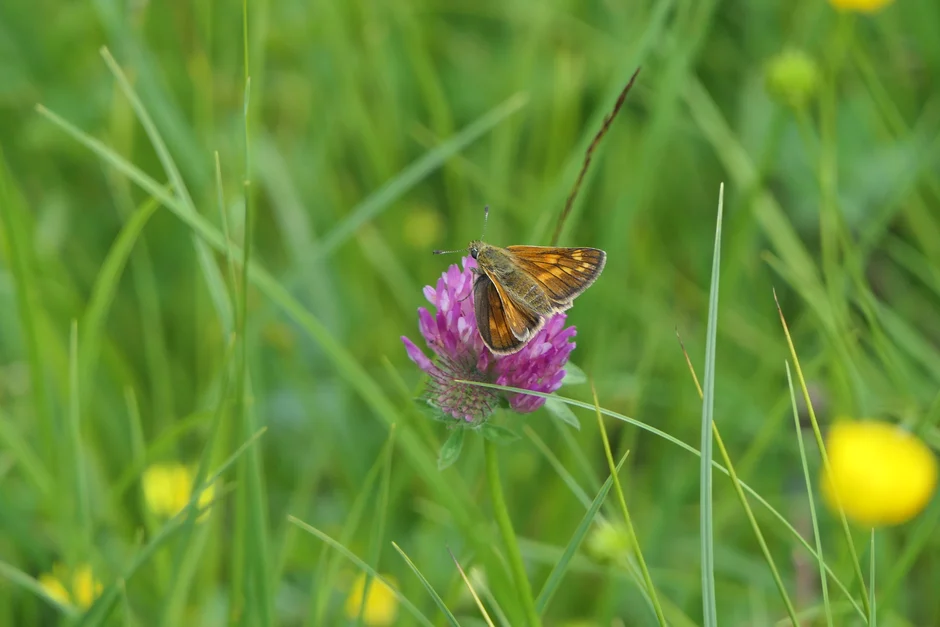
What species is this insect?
Ochlodes sylvanus (also Ochlodes venata)
